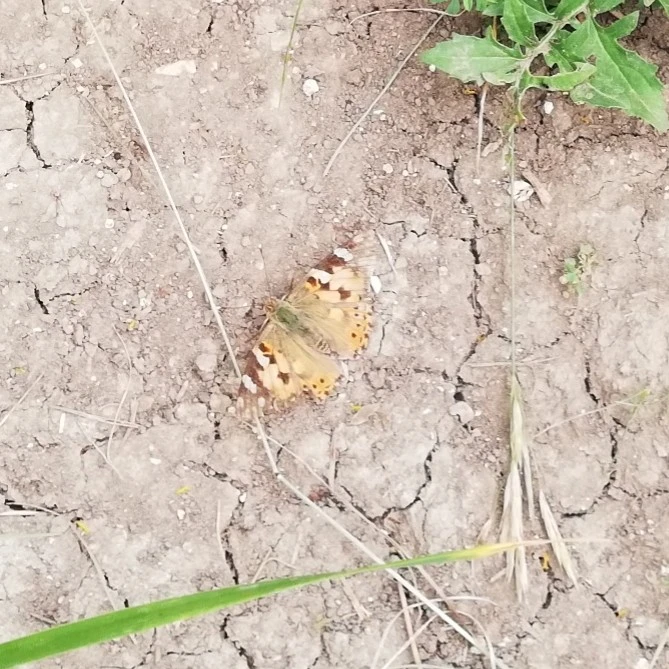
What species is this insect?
Vanessa cardui
